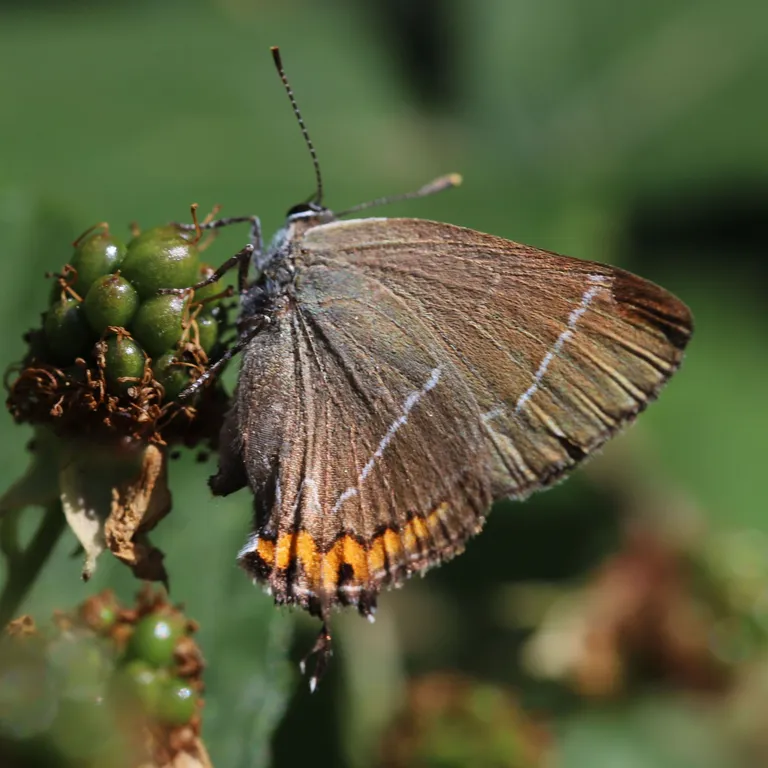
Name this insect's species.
Satyrium w-album
